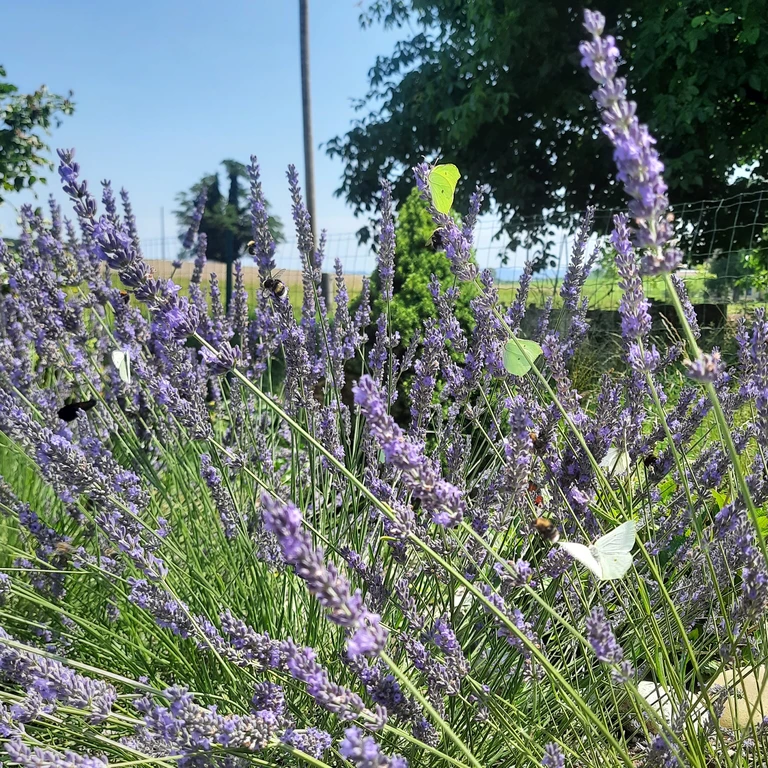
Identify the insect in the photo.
Gonepteryx rhamni
